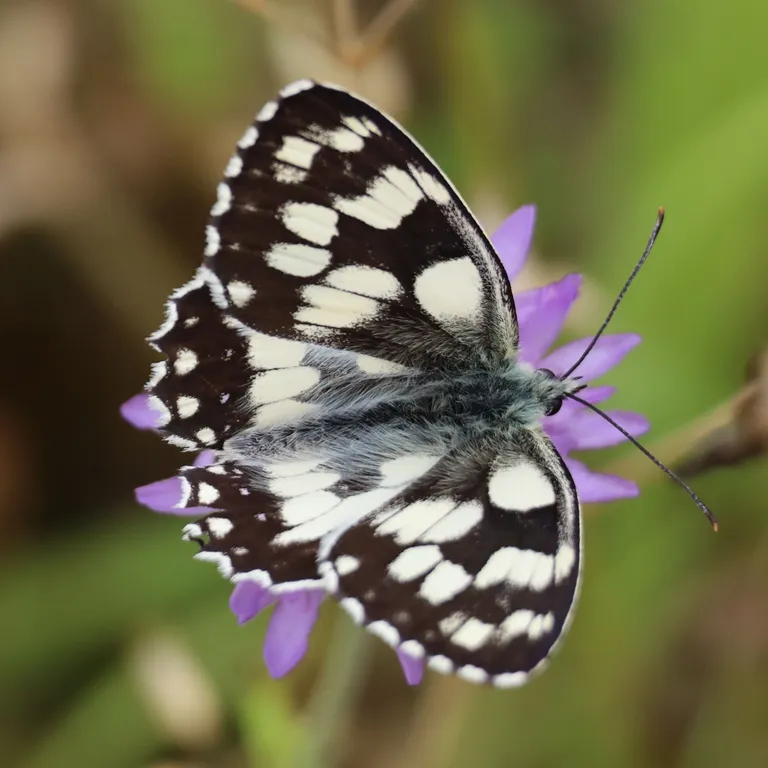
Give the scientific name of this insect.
Melanargia galathea
